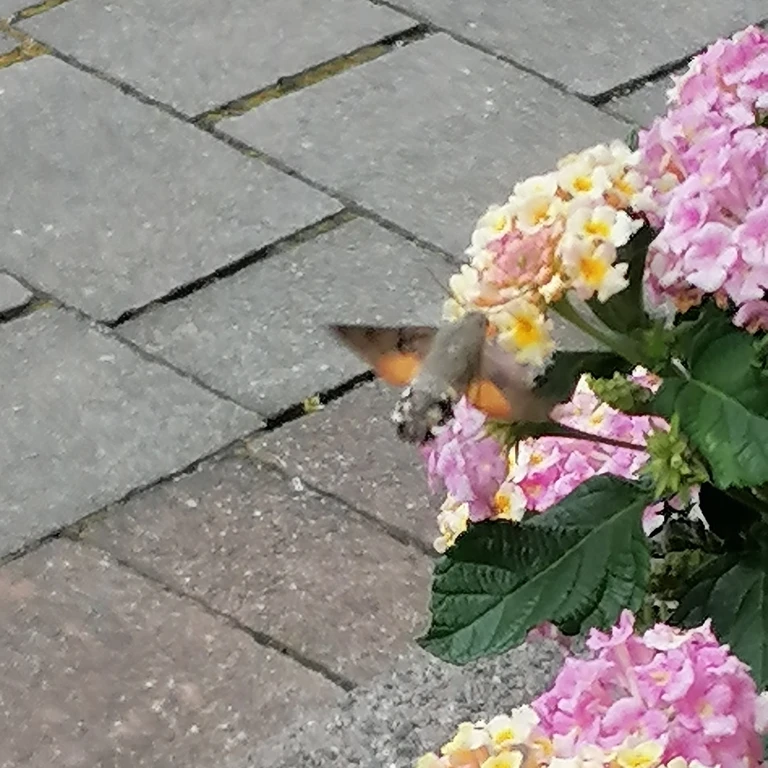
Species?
Macroglossum stellatarum
